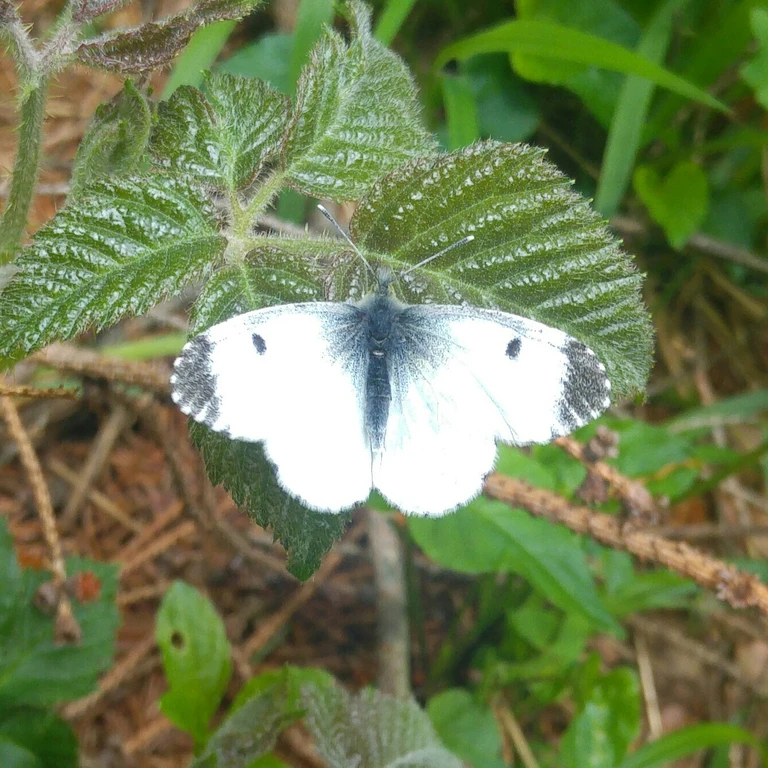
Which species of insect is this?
Anthocharis cardamines
